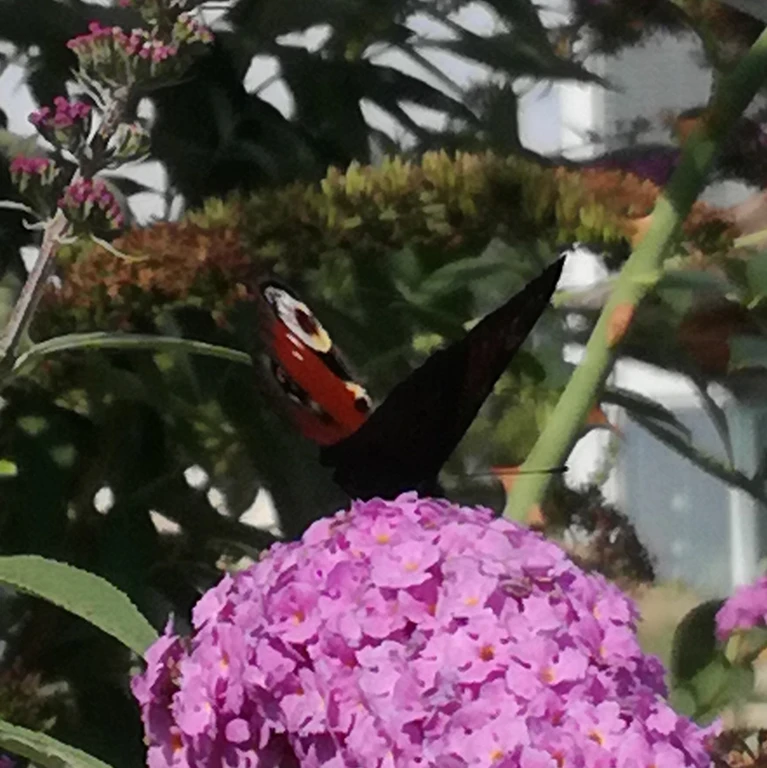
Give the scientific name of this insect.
Aglais io
